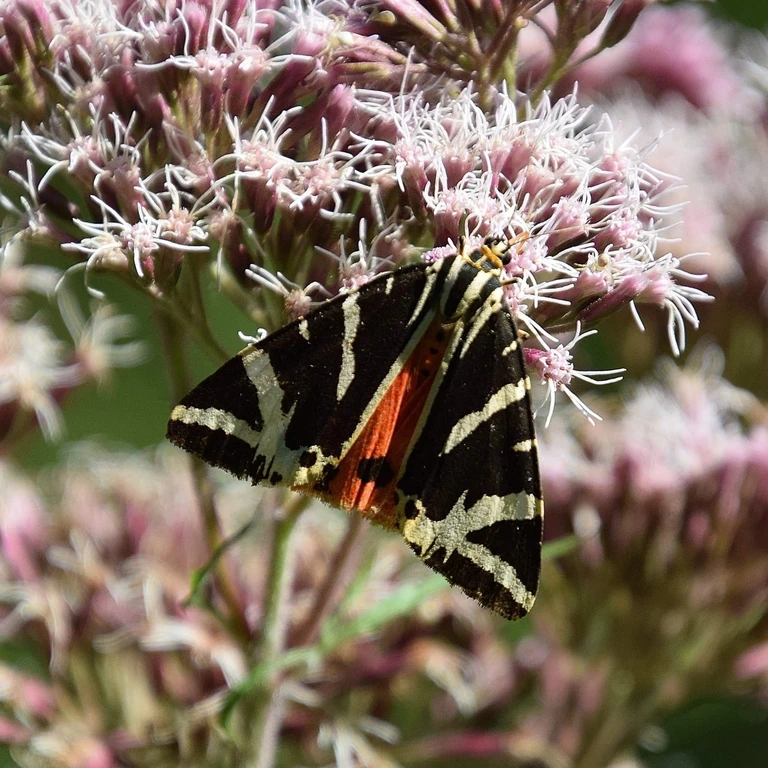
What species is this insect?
Euplagia quadripunctaria
